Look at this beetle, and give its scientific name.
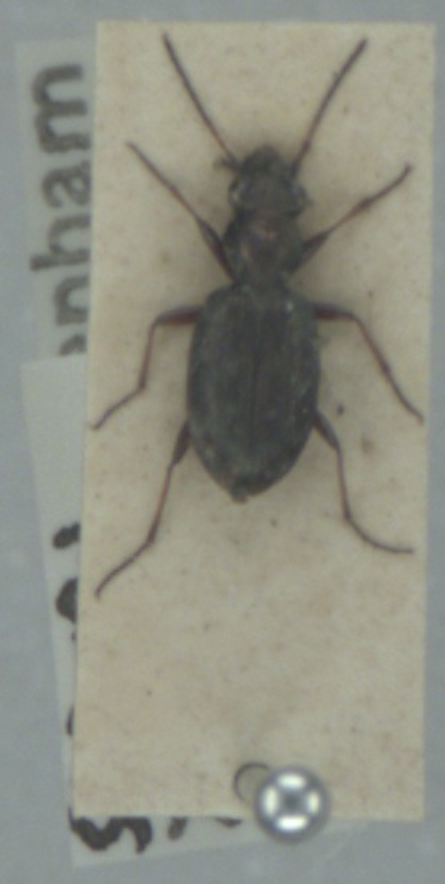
Asaphidion pallipes
